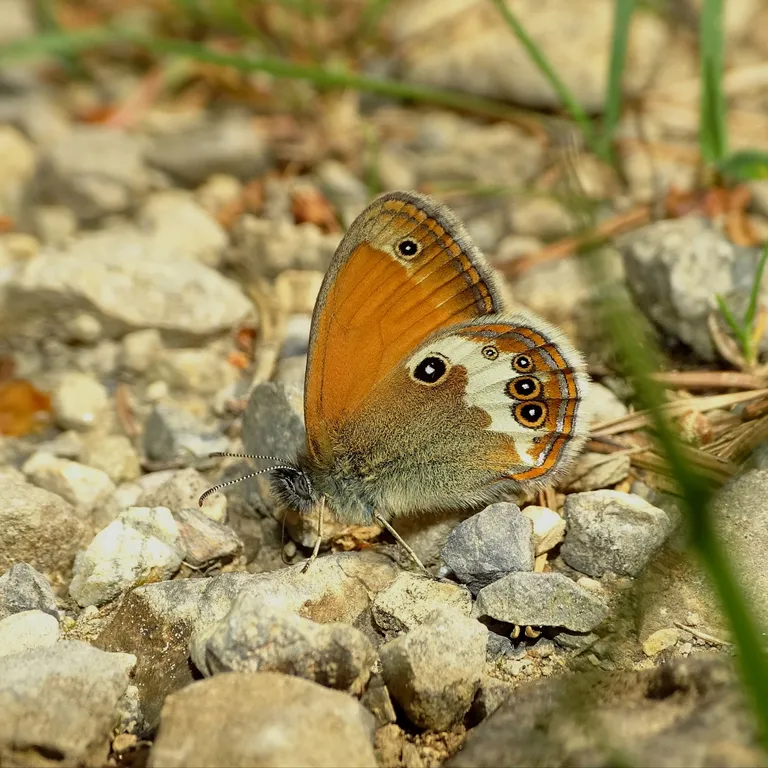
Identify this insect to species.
Coenonympha arcania
